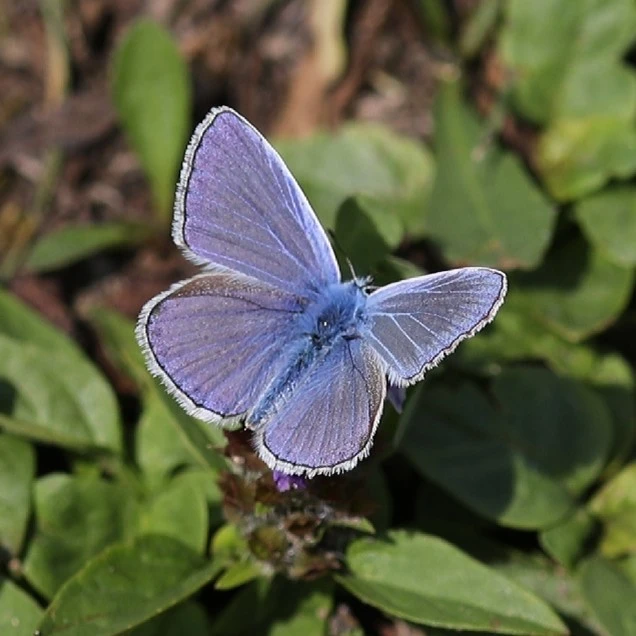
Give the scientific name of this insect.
Polyommatus icarus
